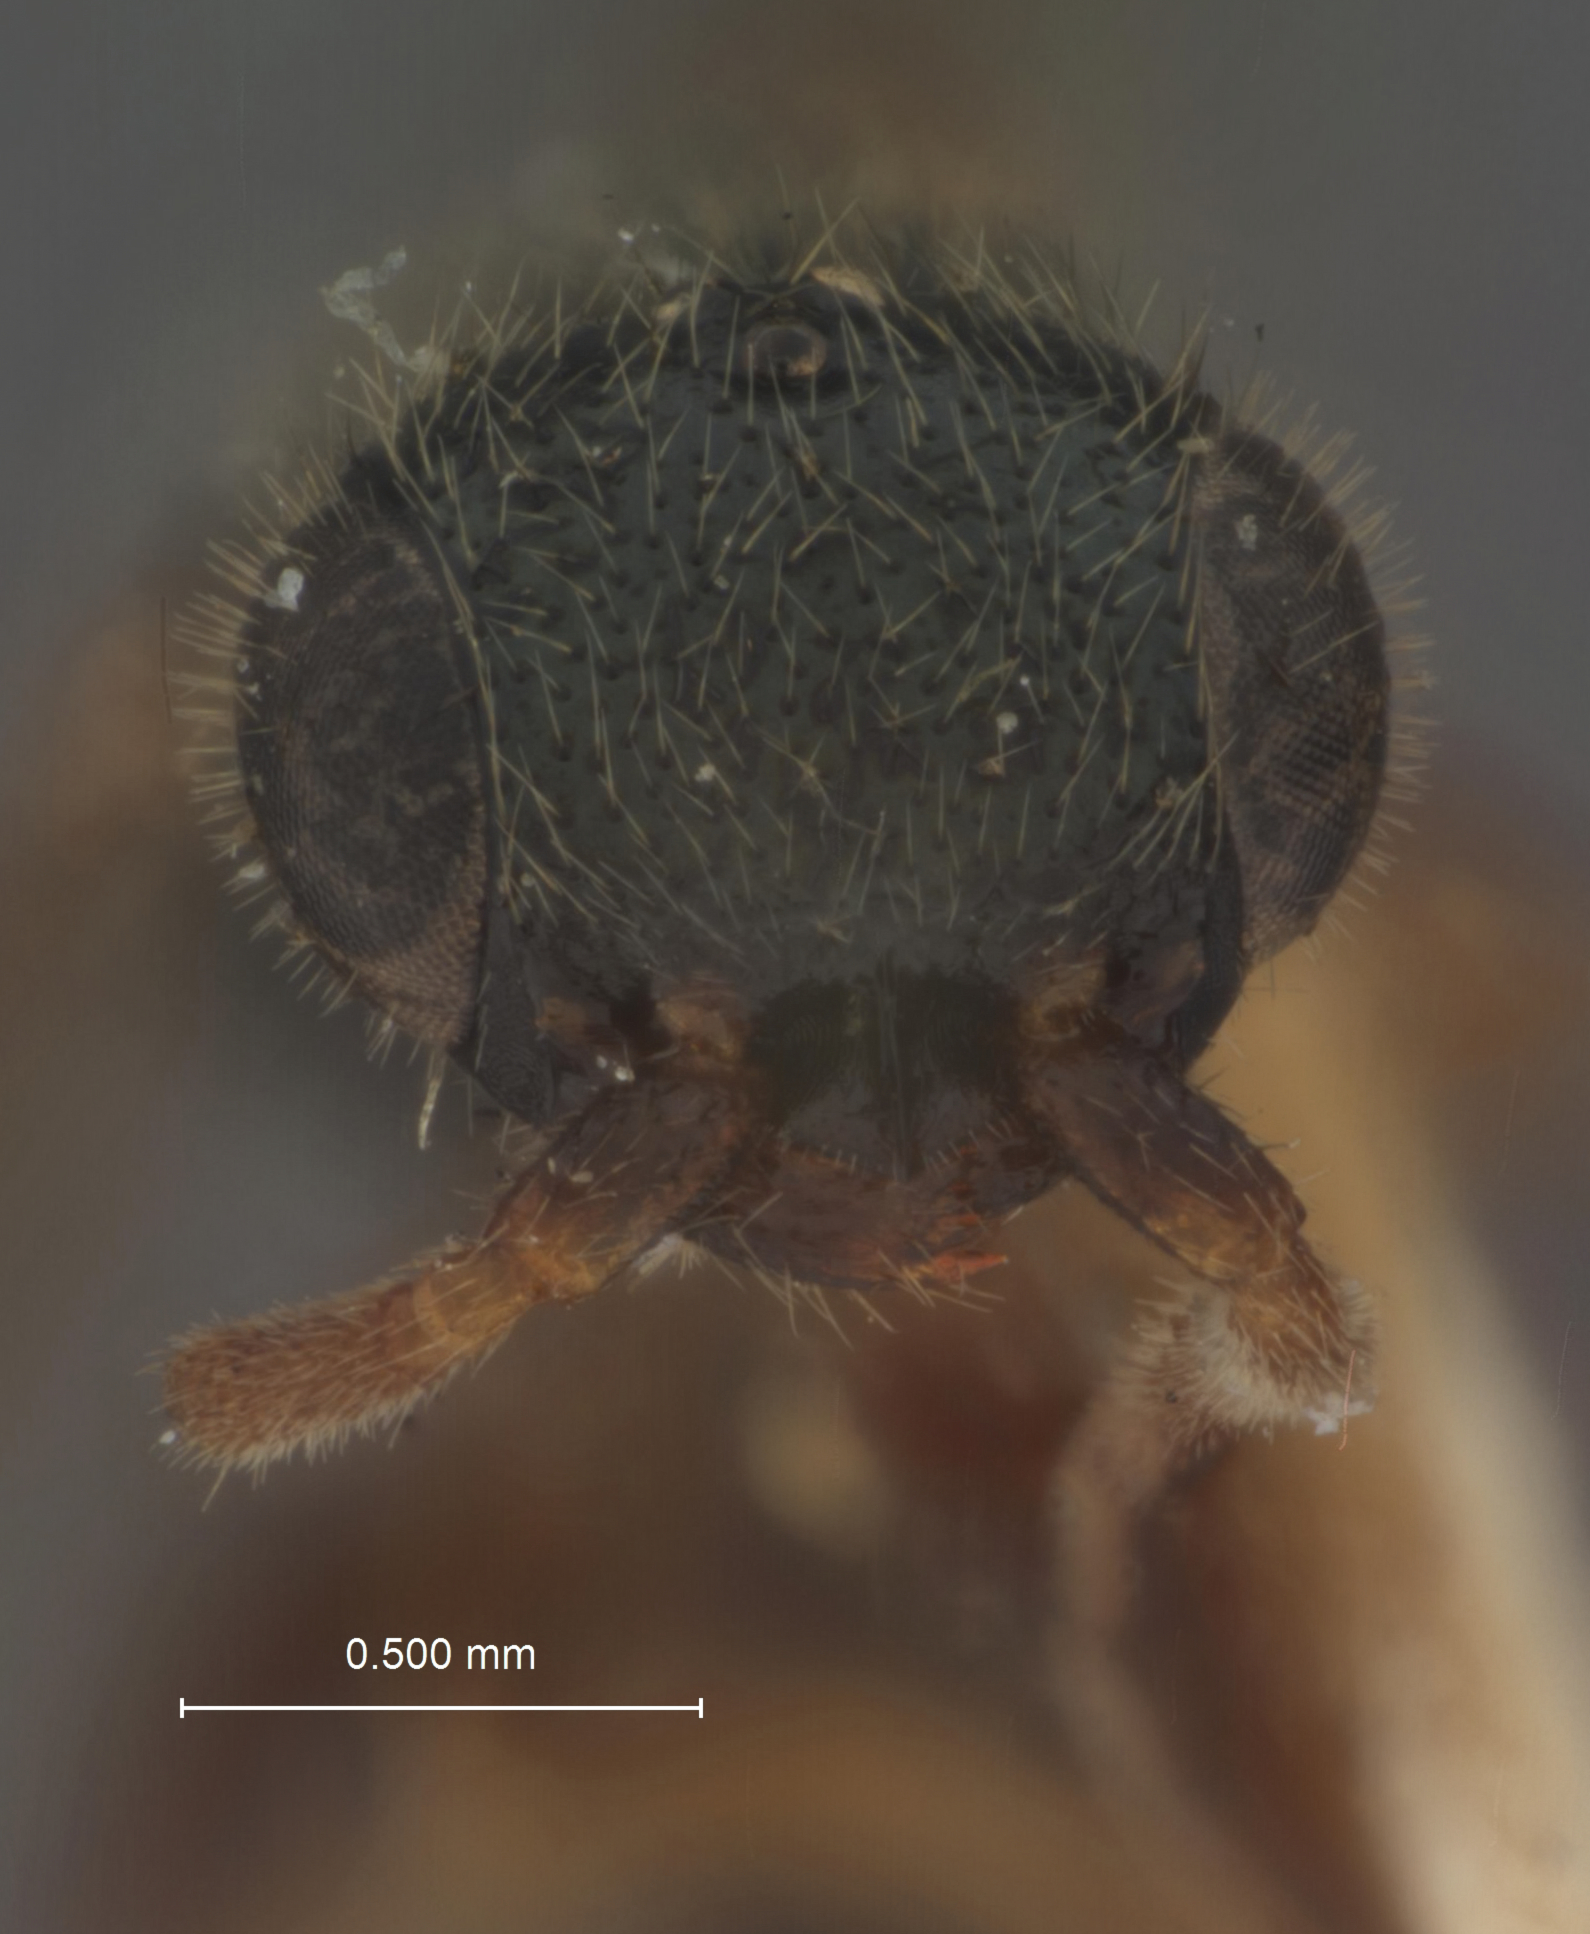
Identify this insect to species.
Anisepyris bifidus
